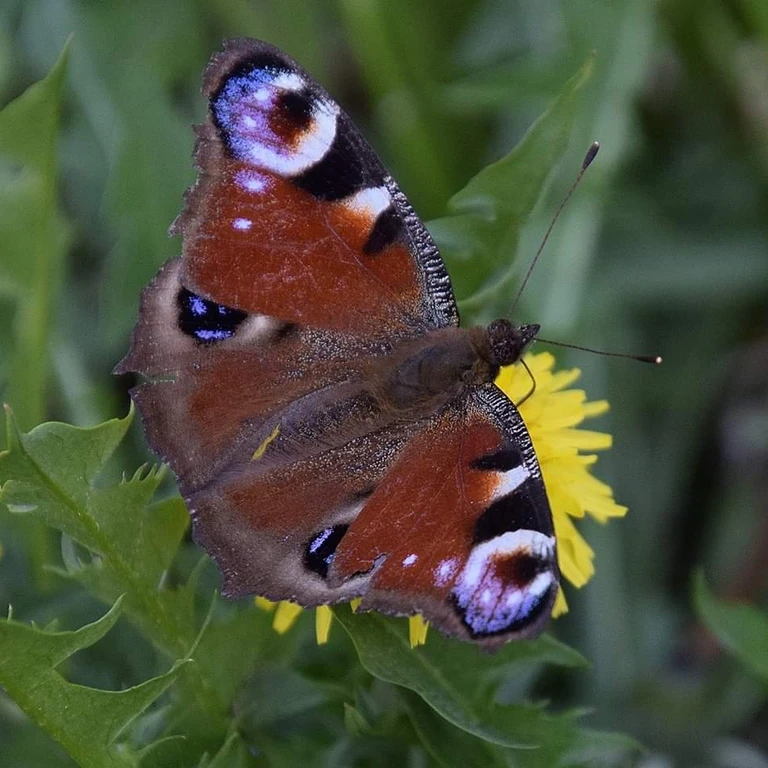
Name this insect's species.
Aglais io
